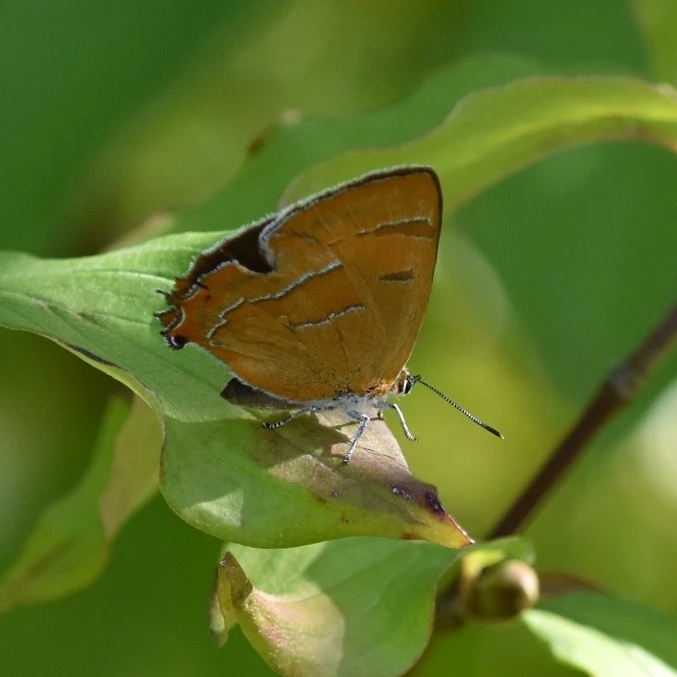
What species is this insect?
Thecla betulae
